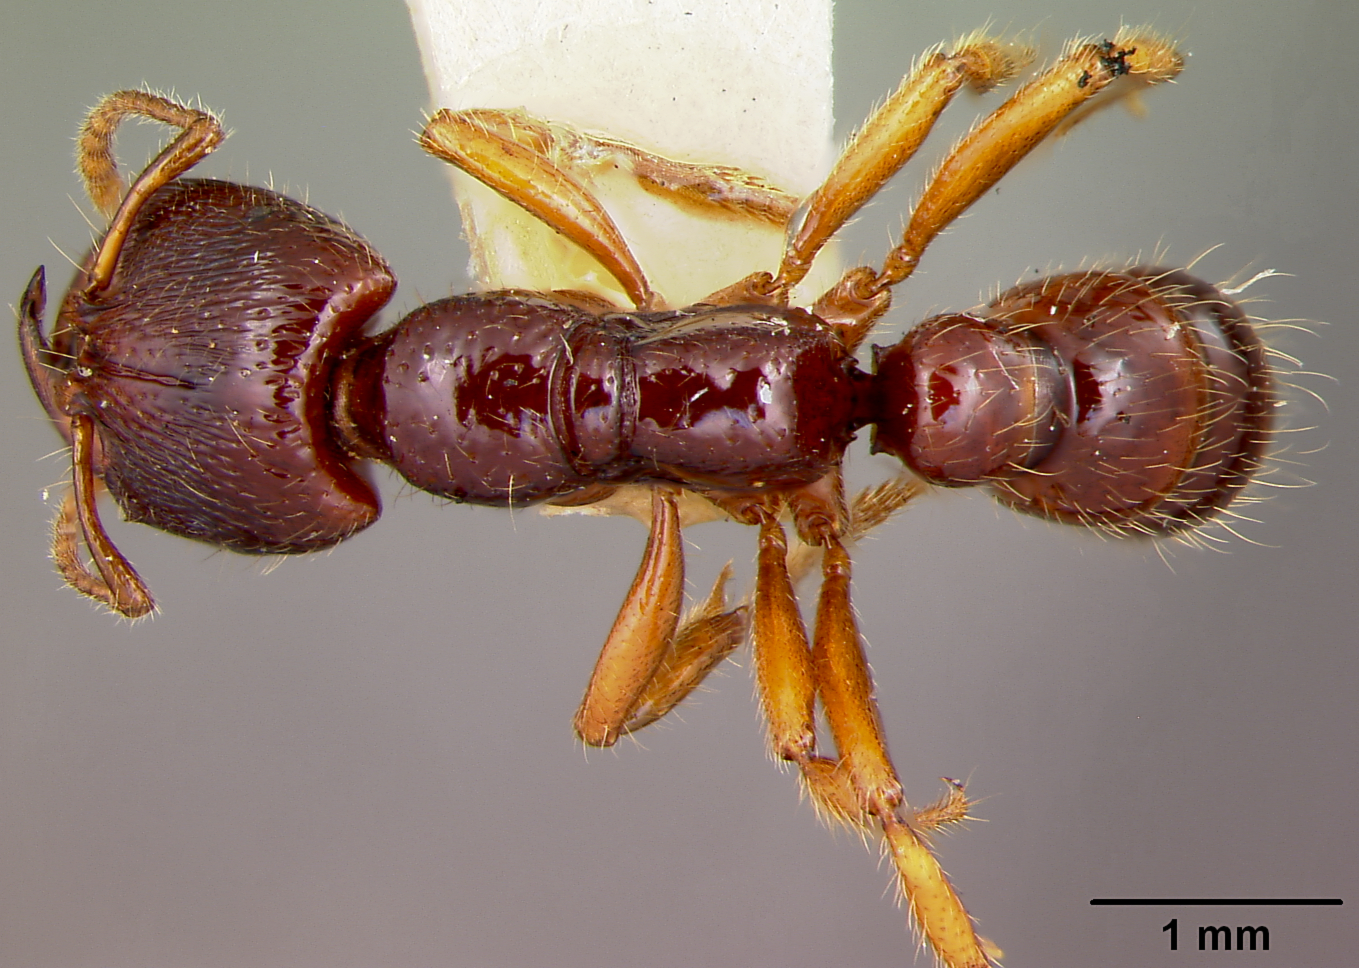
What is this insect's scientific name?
Amblyopone australis
